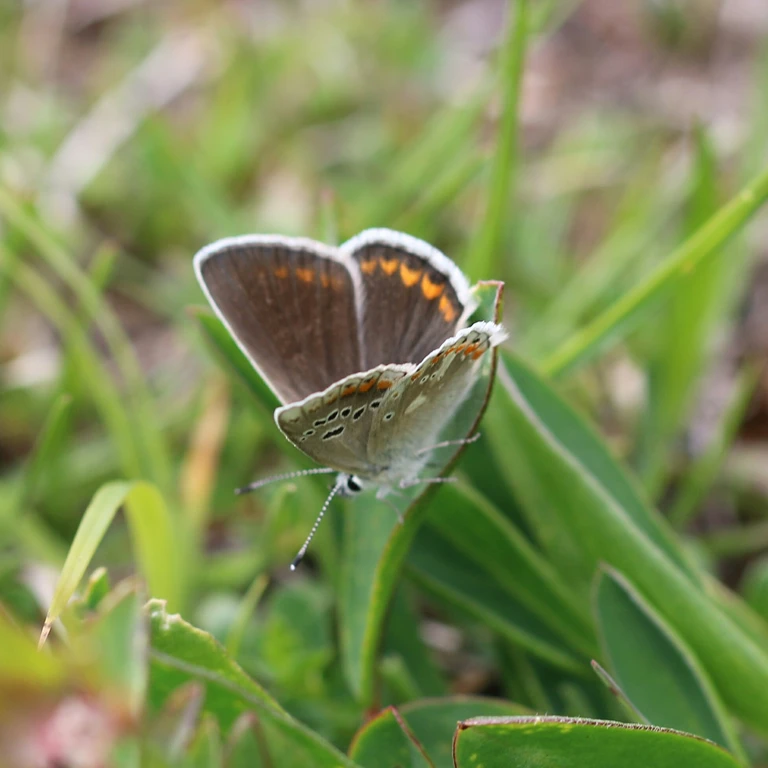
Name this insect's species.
Polyommatus dorylas
